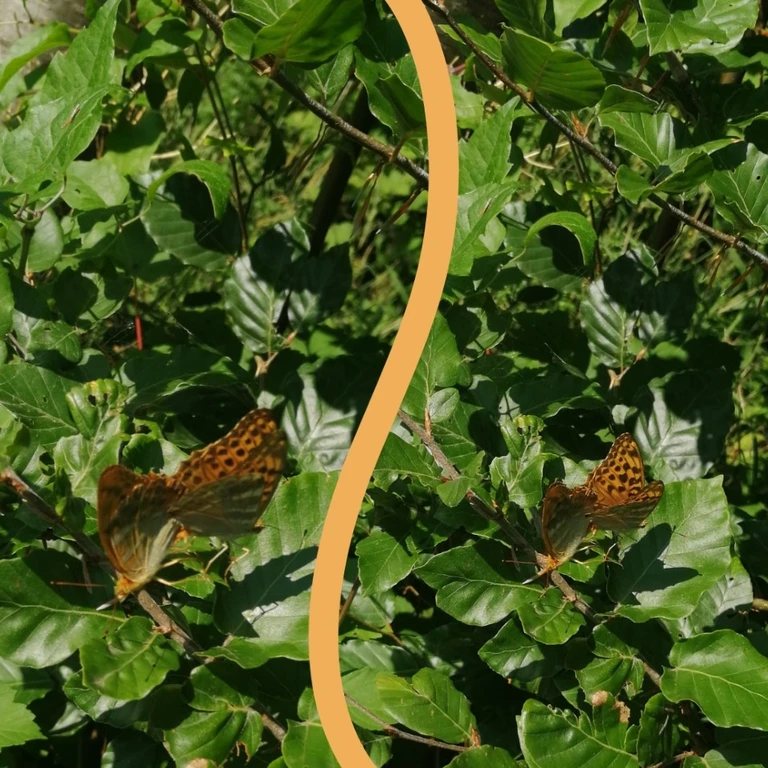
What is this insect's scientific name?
Argynnis paphia
